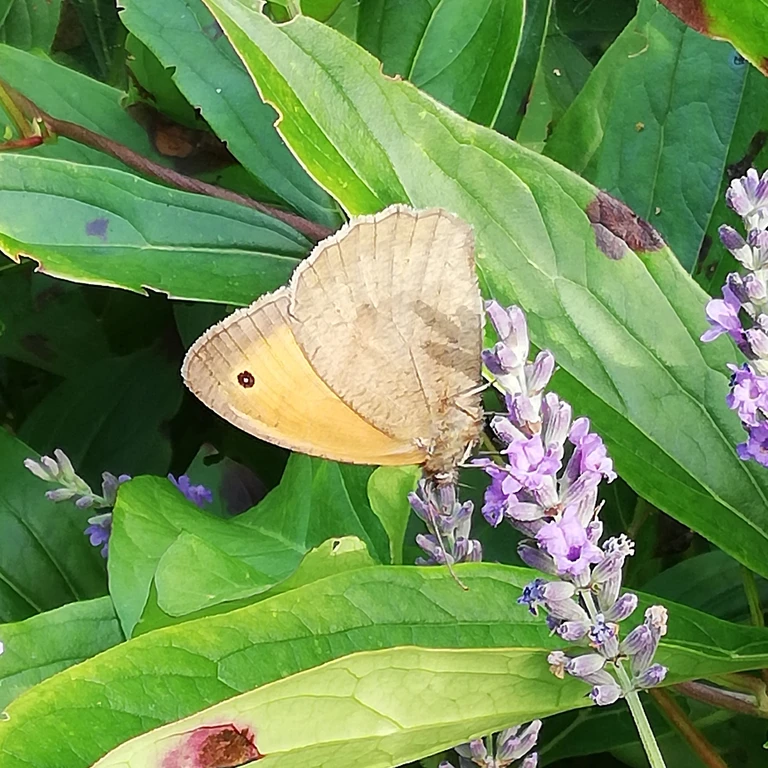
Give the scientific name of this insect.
Maniola jurtina
